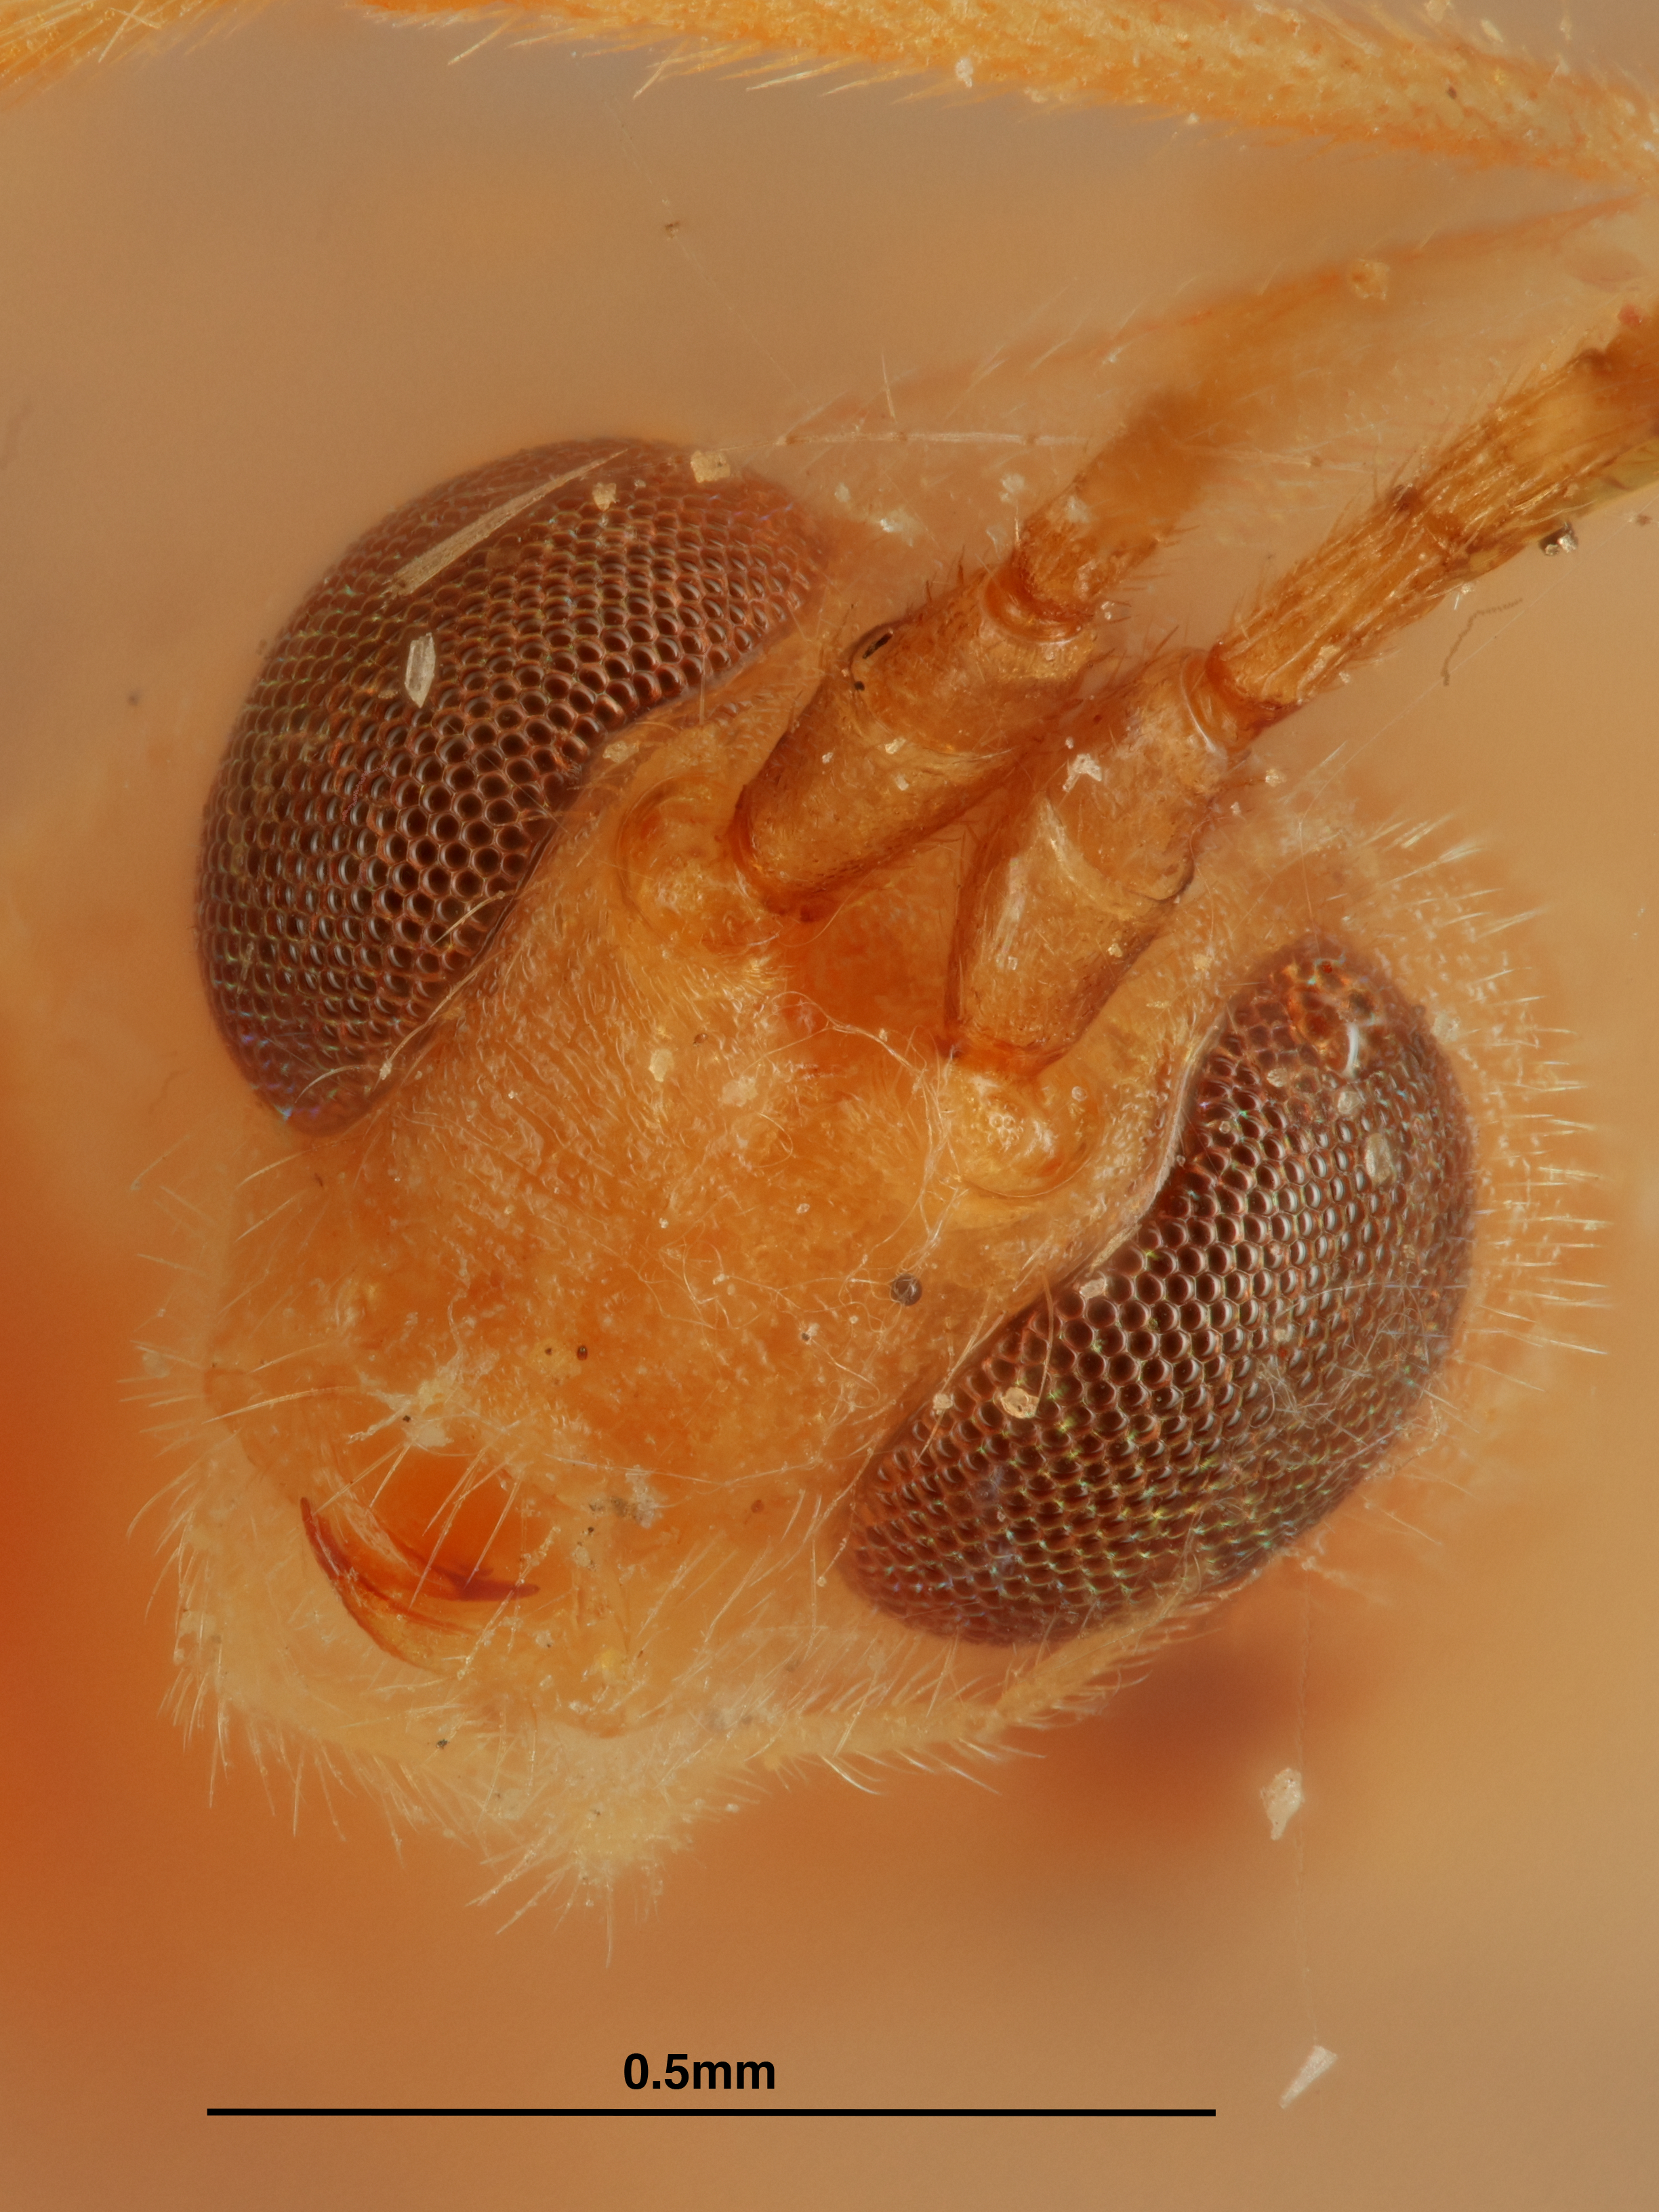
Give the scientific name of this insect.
Rhogas simillimus
